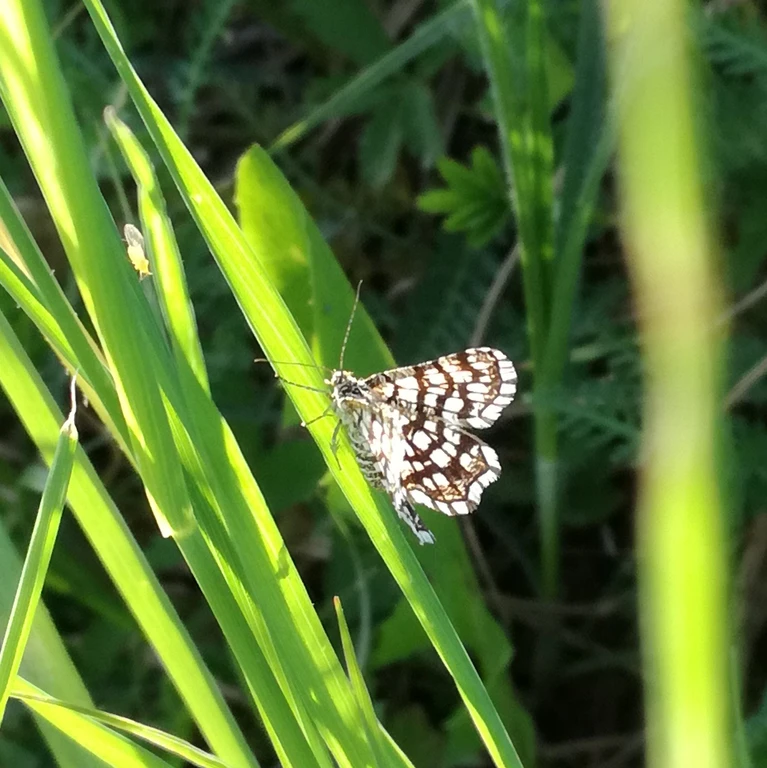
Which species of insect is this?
Chiasmia clathrata
